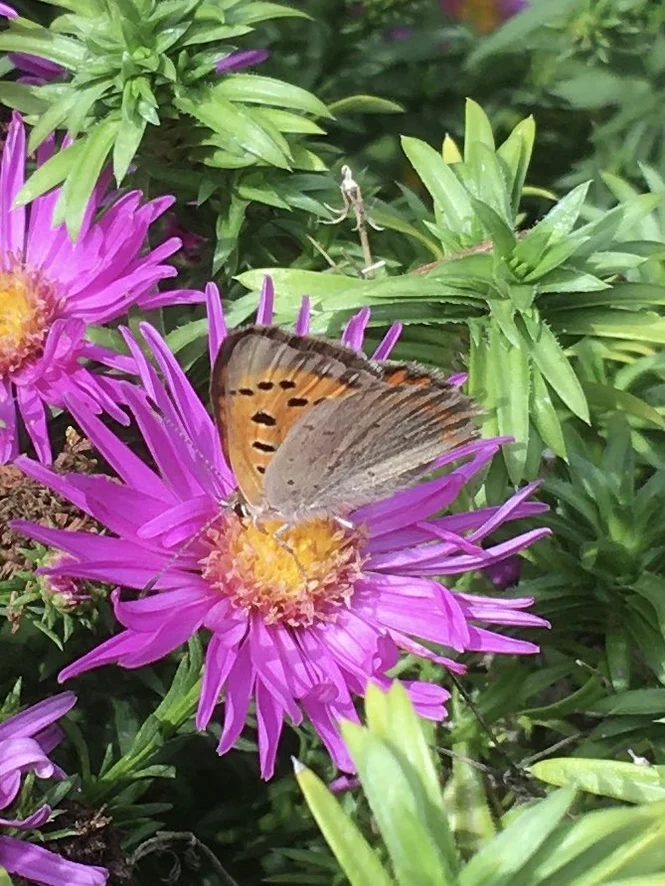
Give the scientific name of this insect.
Lycaena phlaeas
